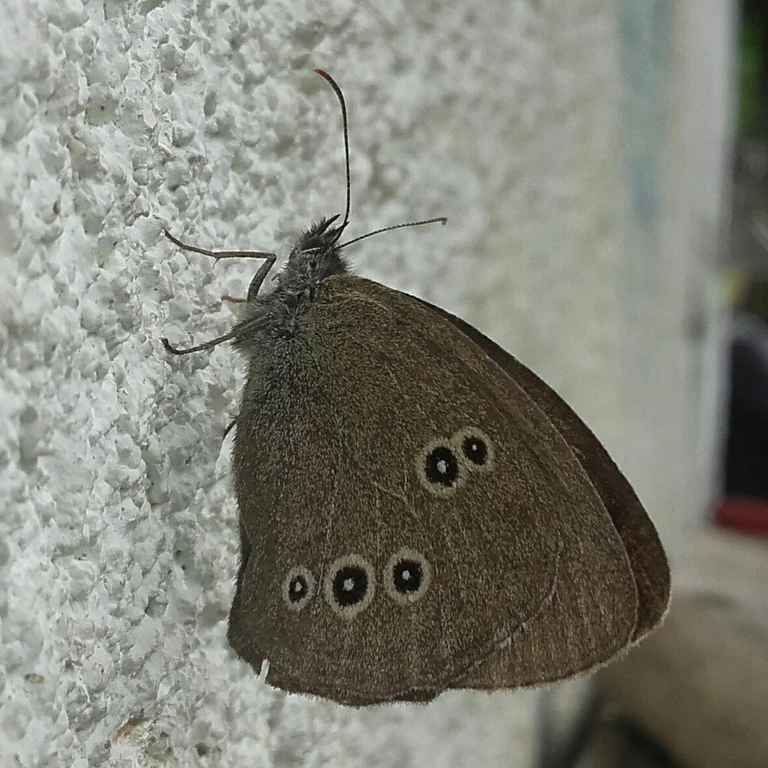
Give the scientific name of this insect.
Aphantopus hyperantus
